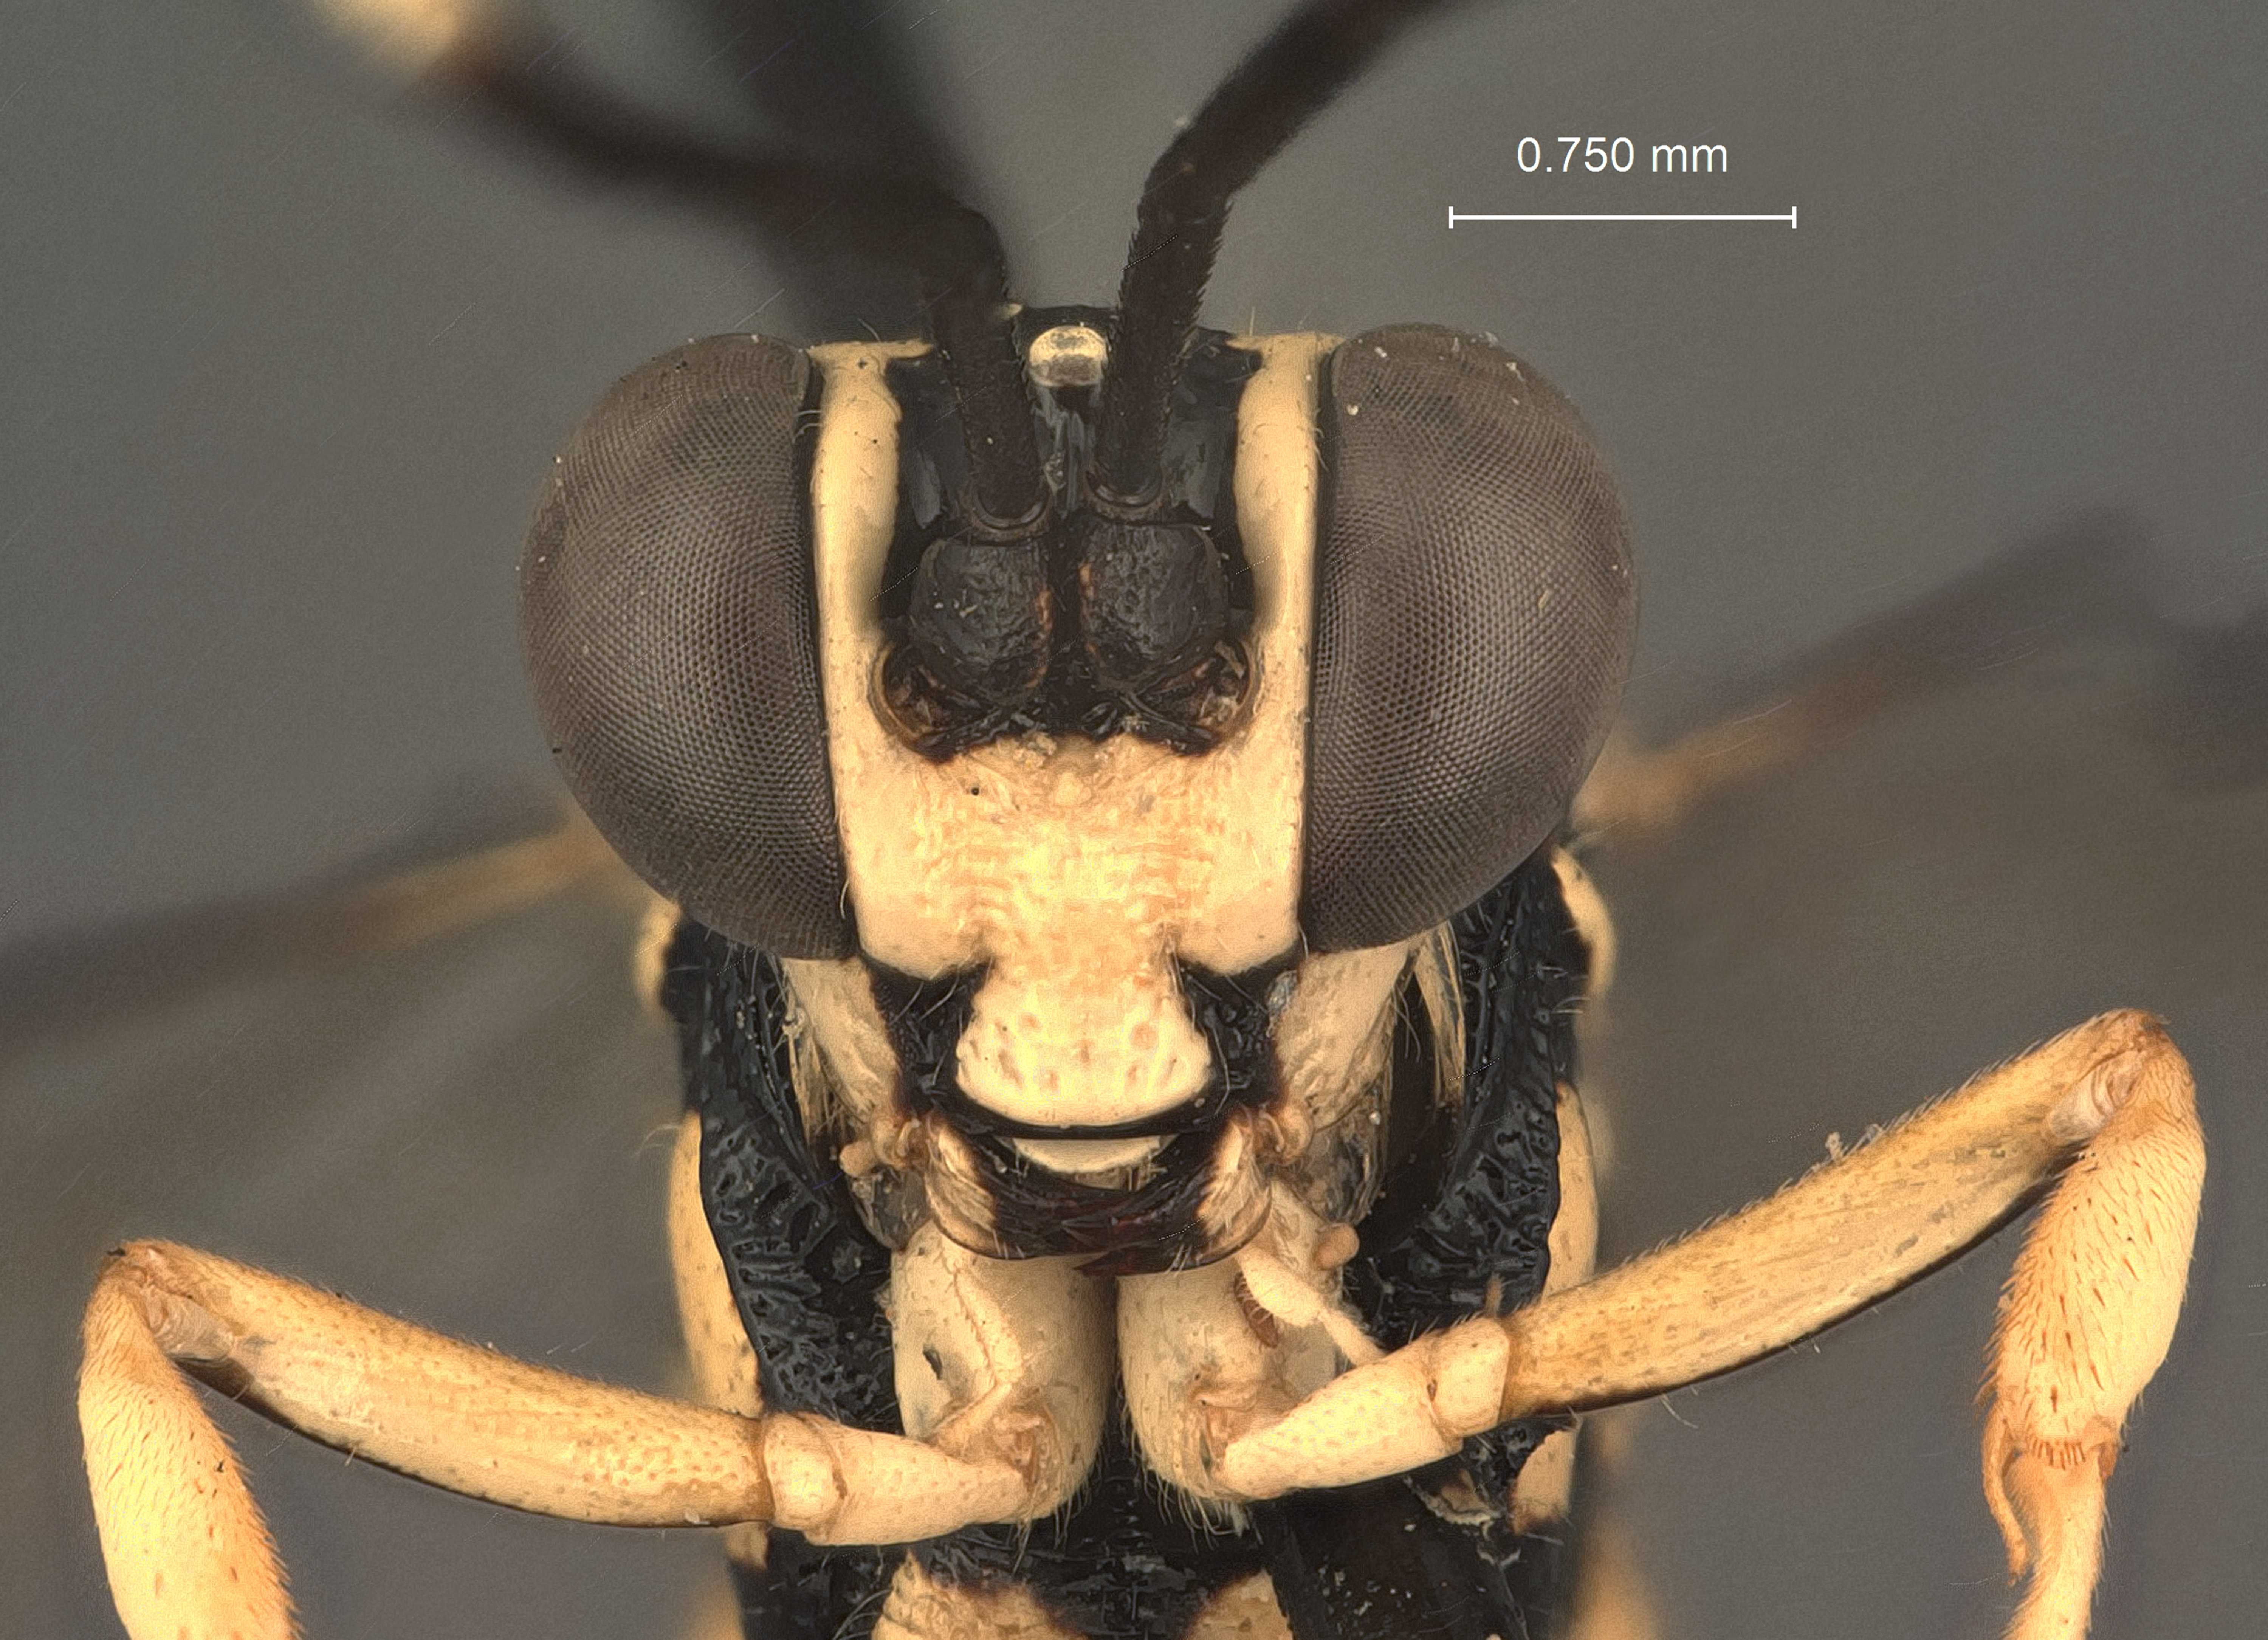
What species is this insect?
Cryptanura politigaster
